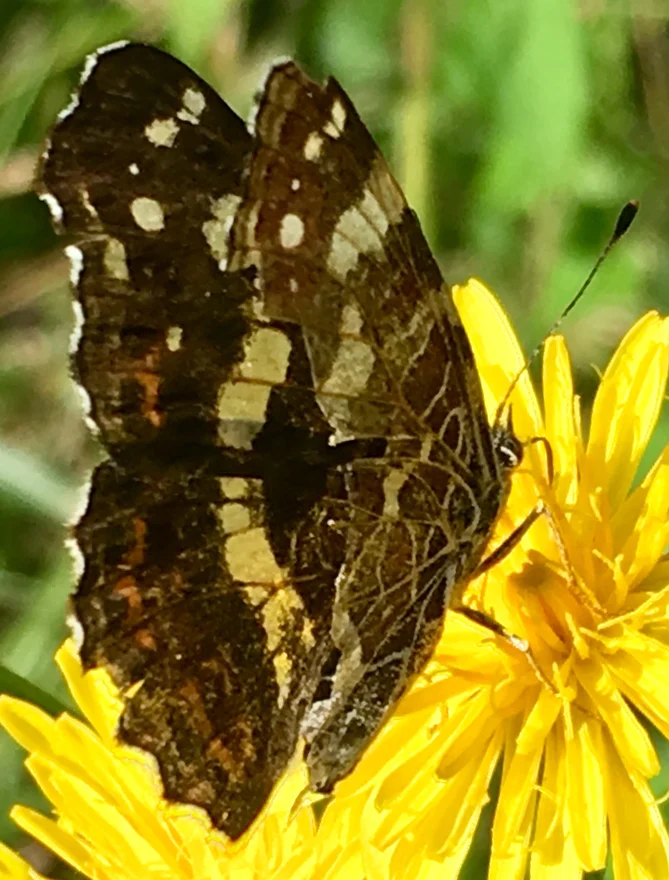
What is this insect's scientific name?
Araschnia levana
